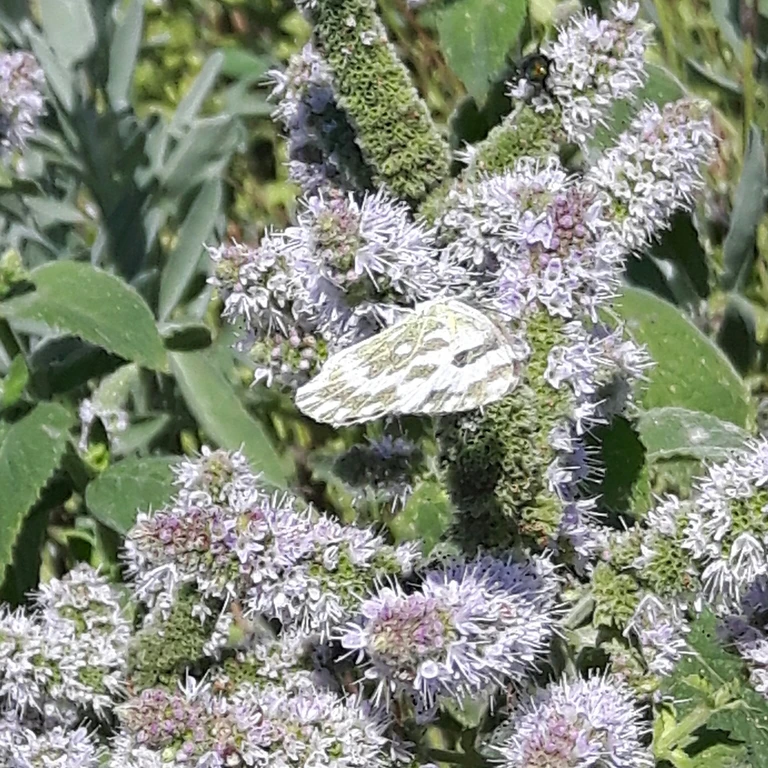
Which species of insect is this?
Pontia edusa
